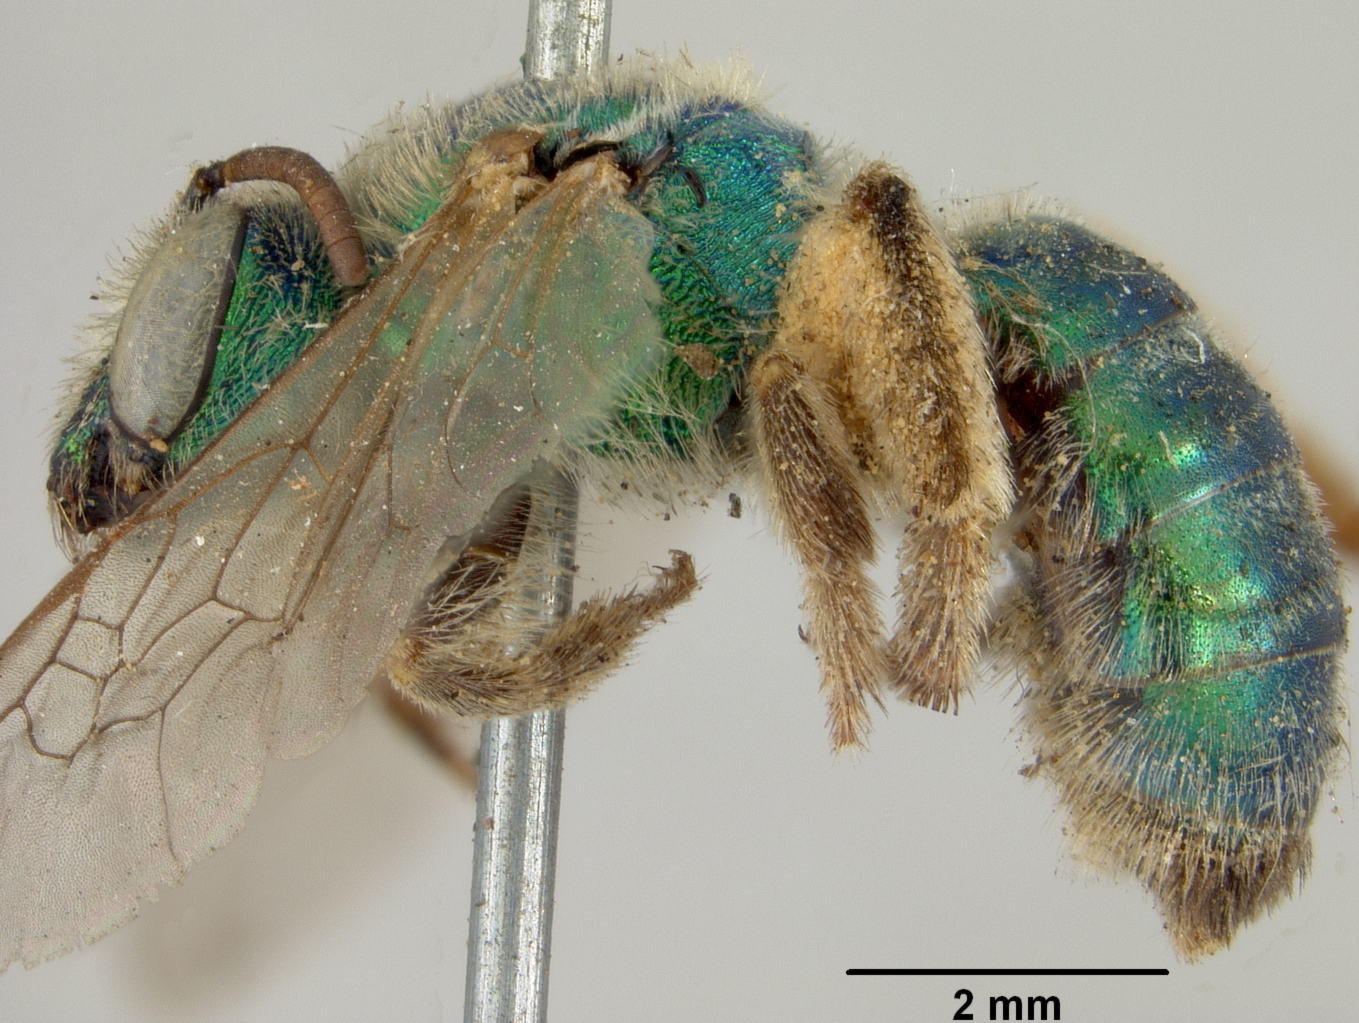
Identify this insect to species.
Agapostemon texanus
